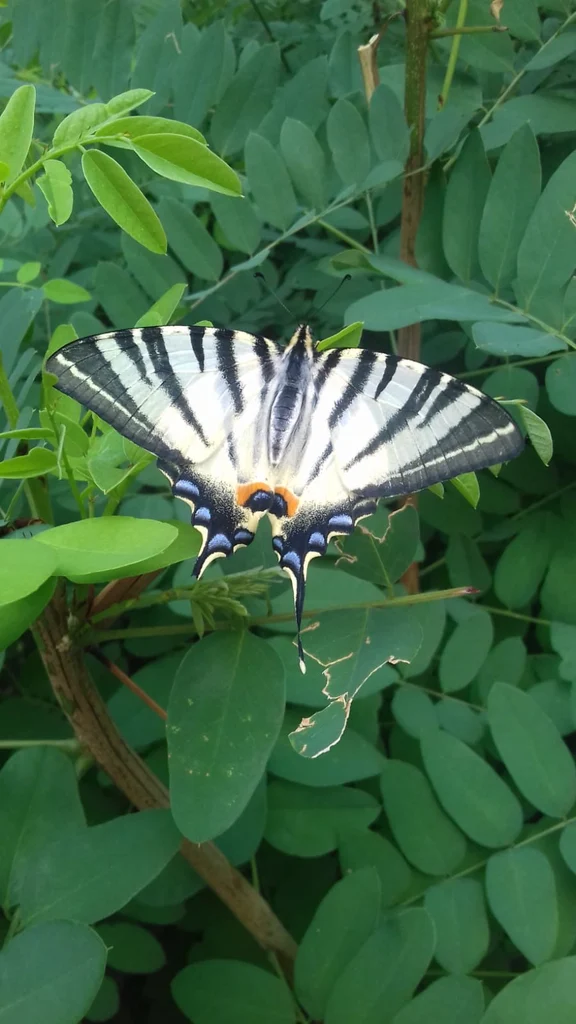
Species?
Iphiclides podalirius
